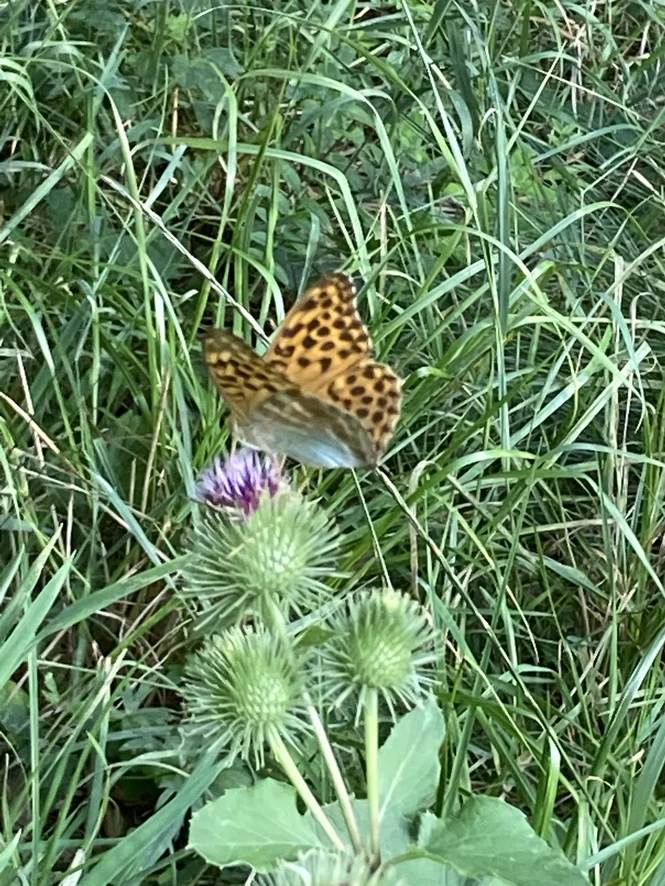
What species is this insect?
Argynnis paphia
